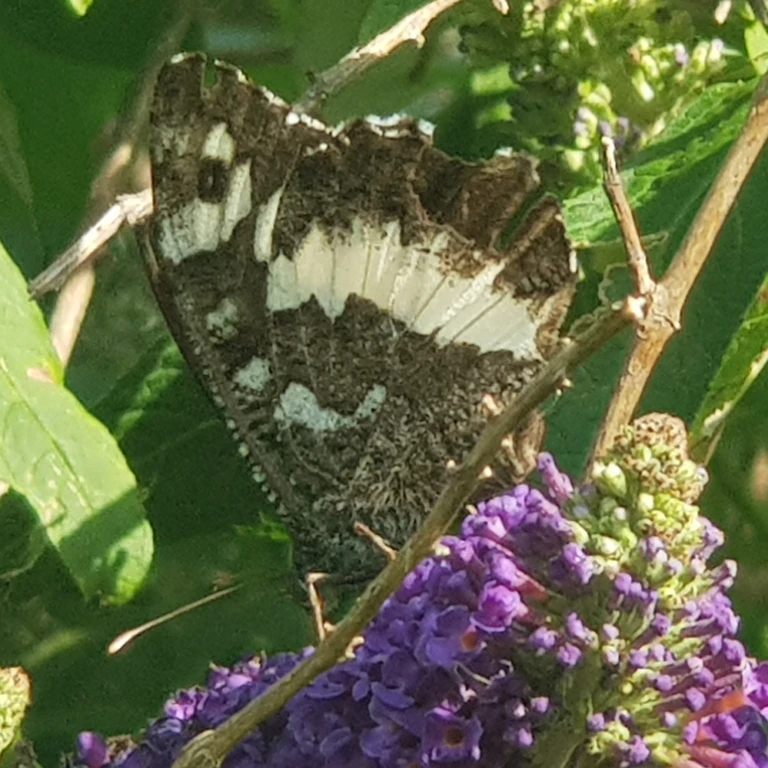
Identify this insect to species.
Brintesia circe
